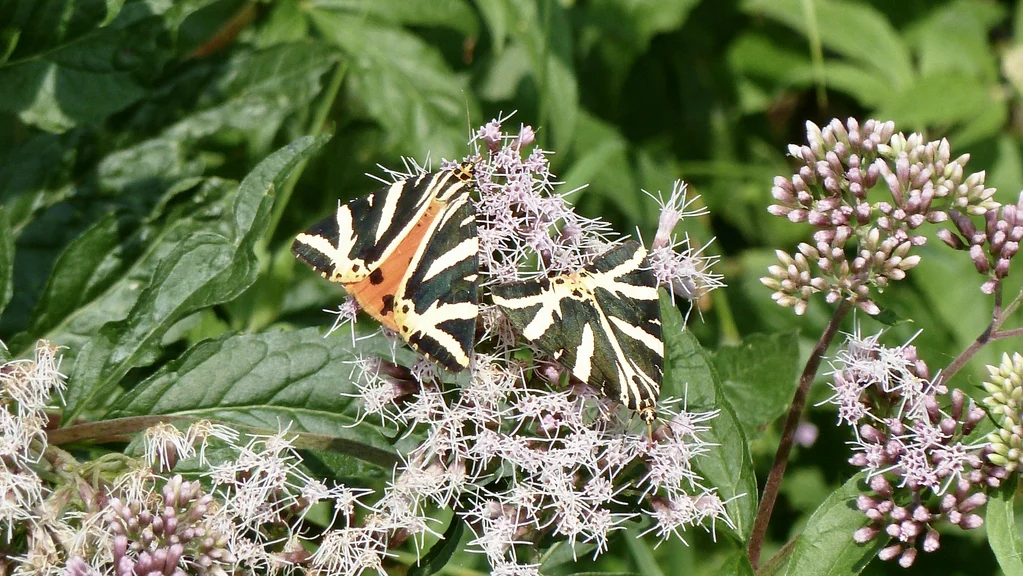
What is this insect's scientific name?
Euplagia quadripunctaria
